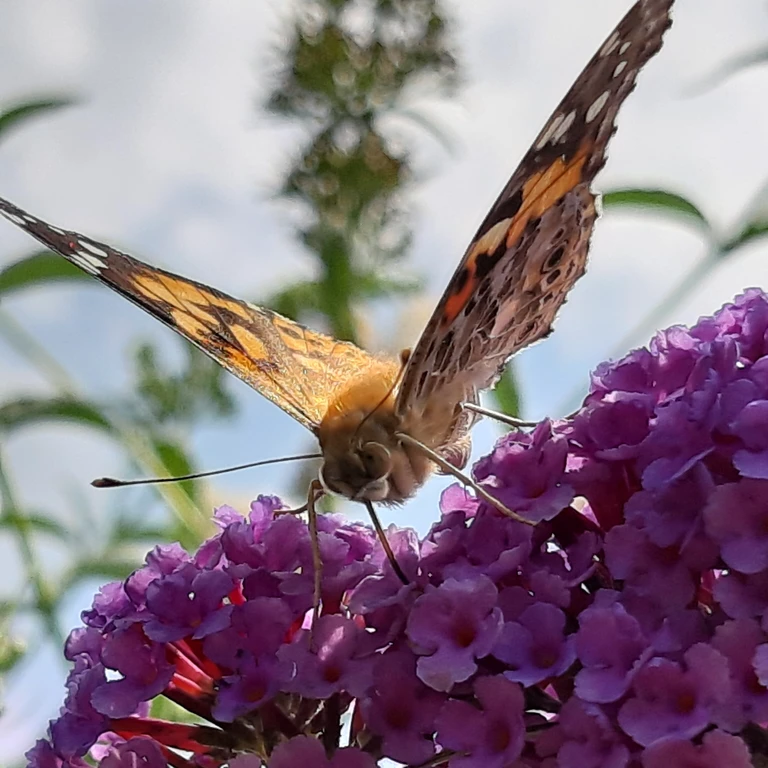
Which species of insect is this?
Vanessa cardui
